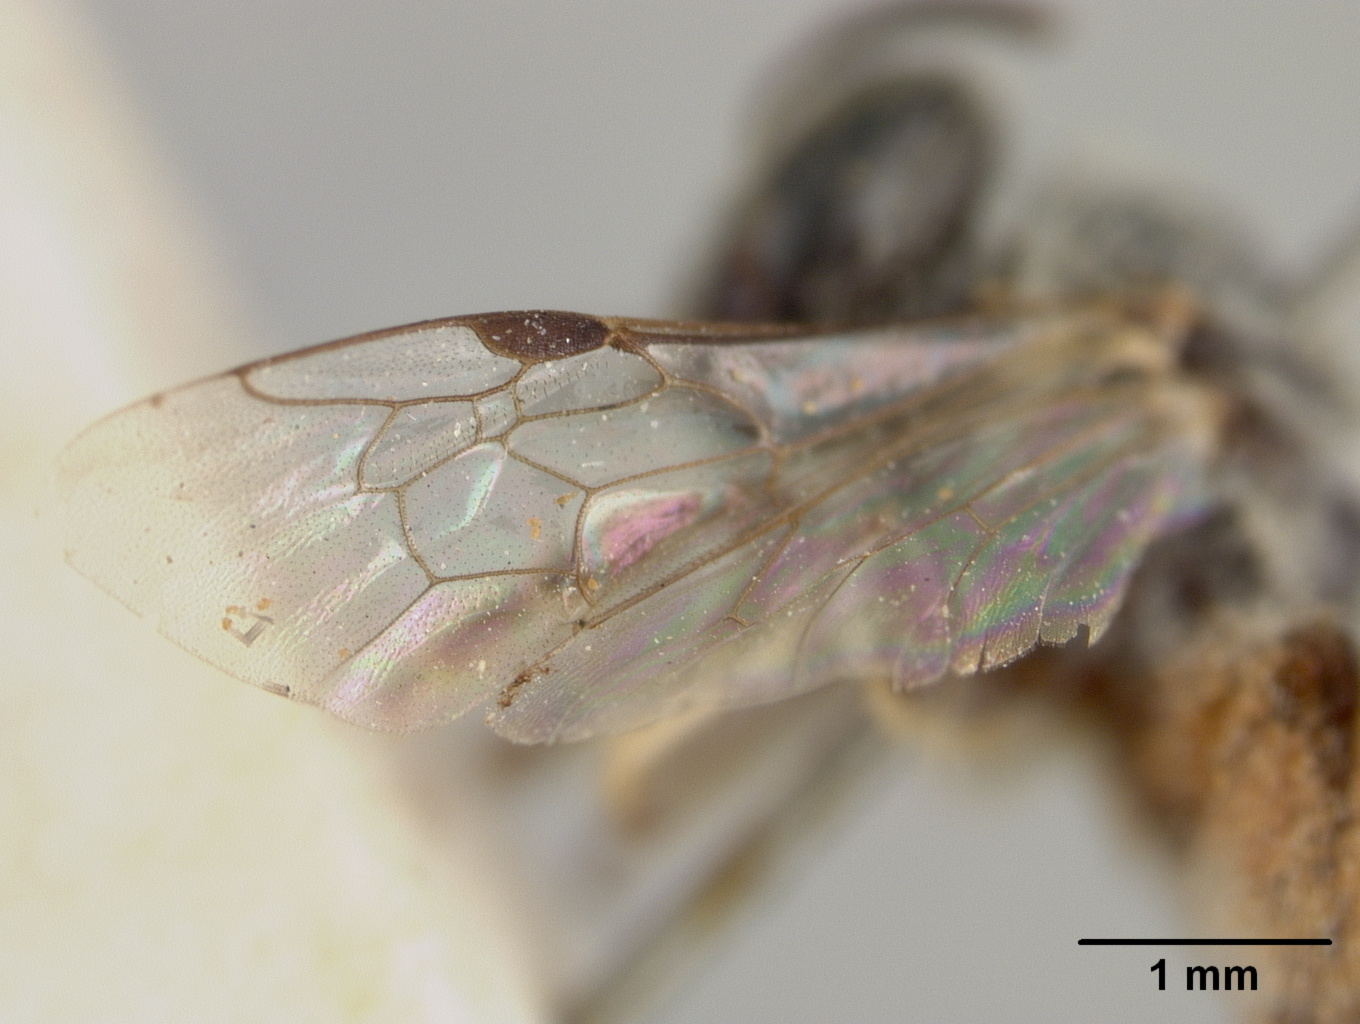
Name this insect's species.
Nomia immsi
